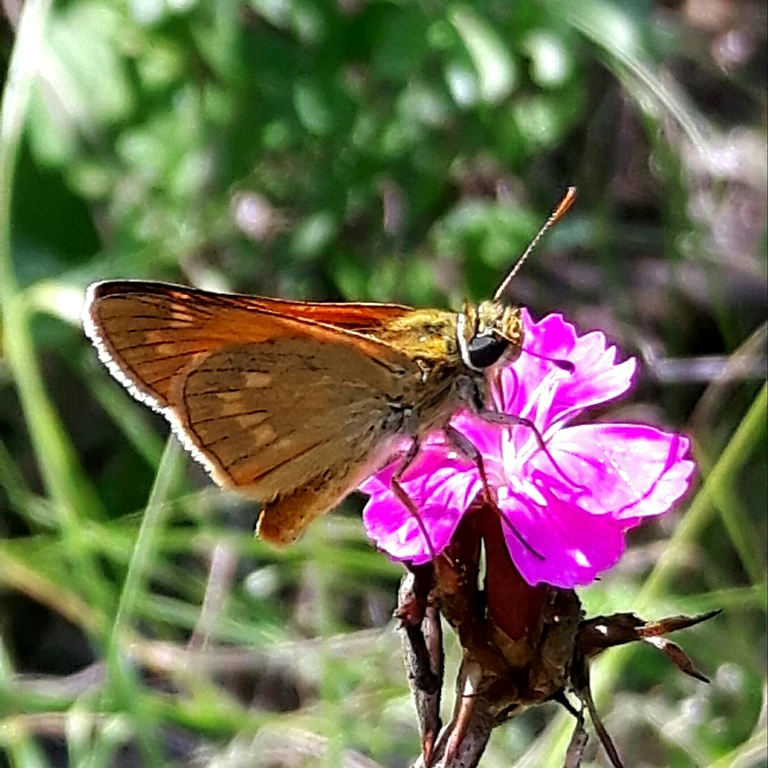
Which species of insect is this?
Ochlodes sylvanus (also Ochlodes venata)
